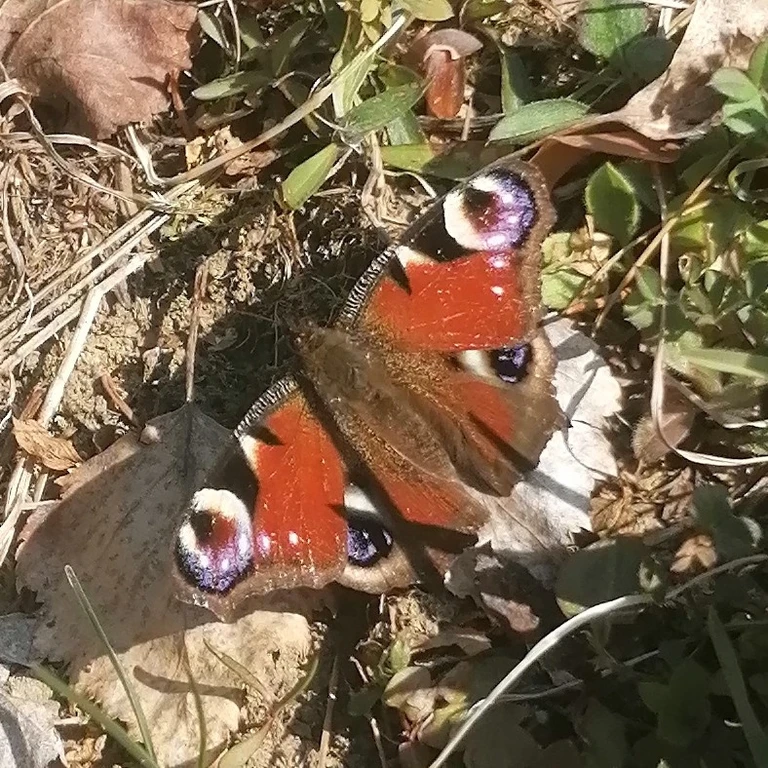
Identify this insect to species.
Aglais io
